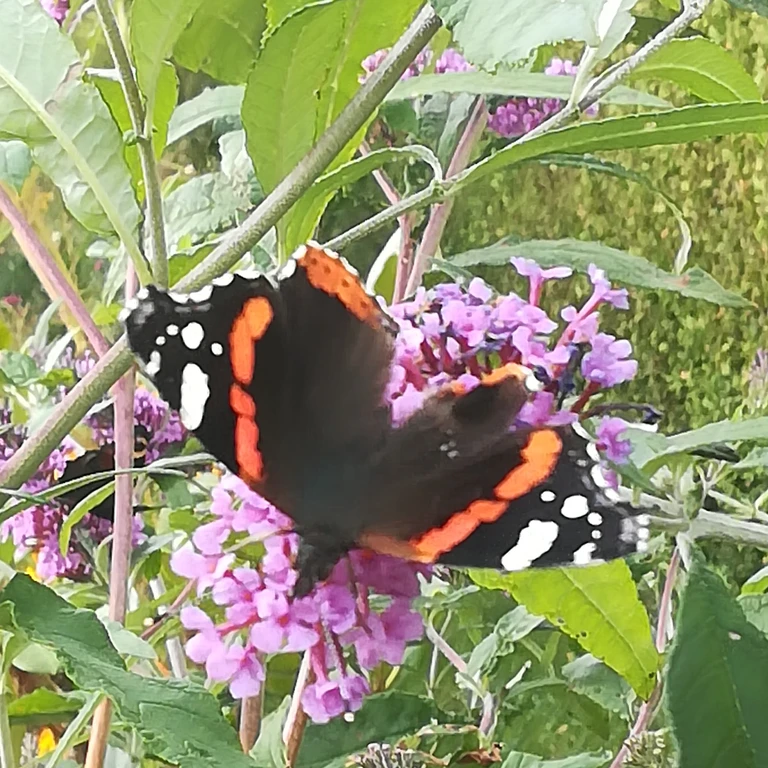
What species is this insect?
Vanessa atalanta
